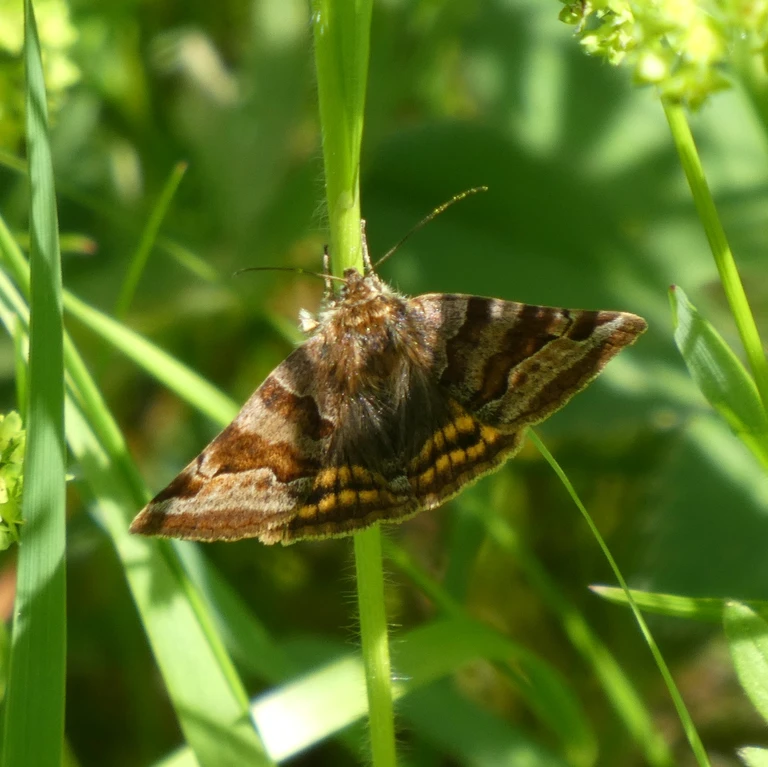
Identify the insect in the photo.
Euclidia glyphica
